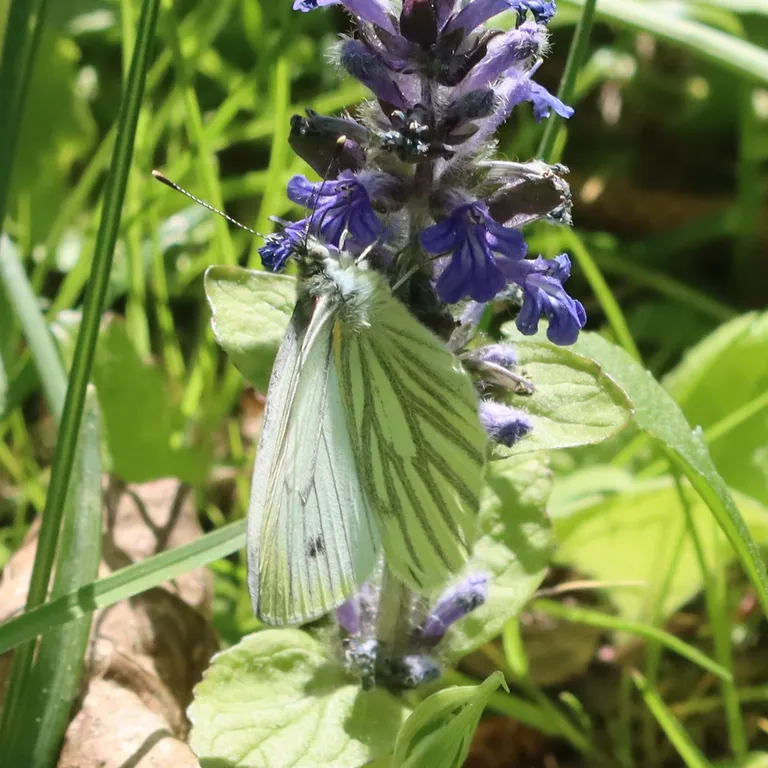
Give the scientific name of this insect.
Pieris napi
